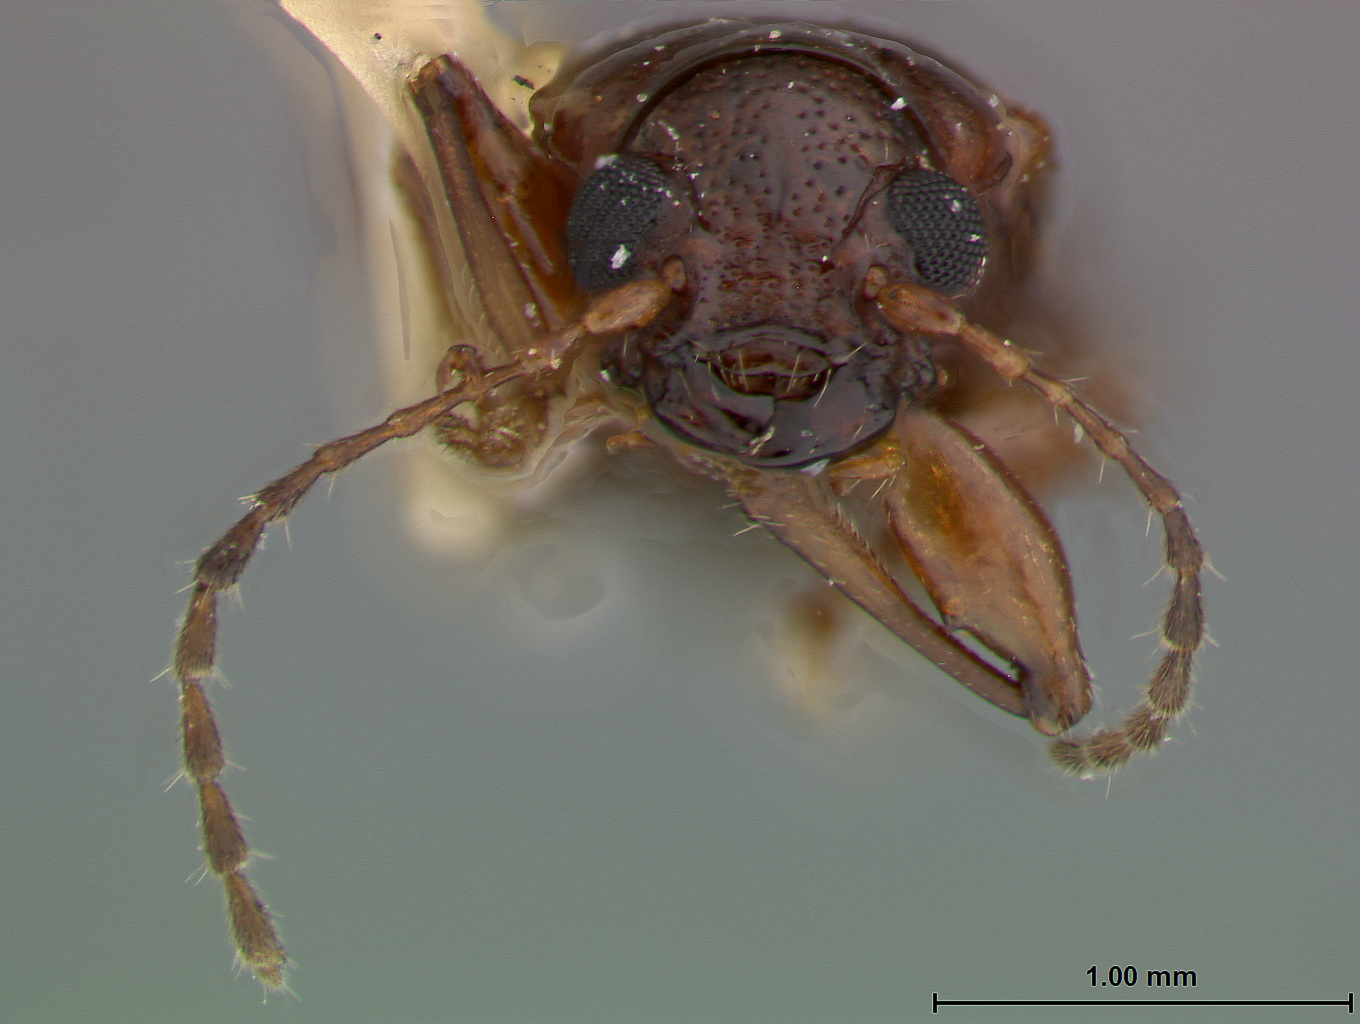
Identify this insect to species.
Metachroma macrum
